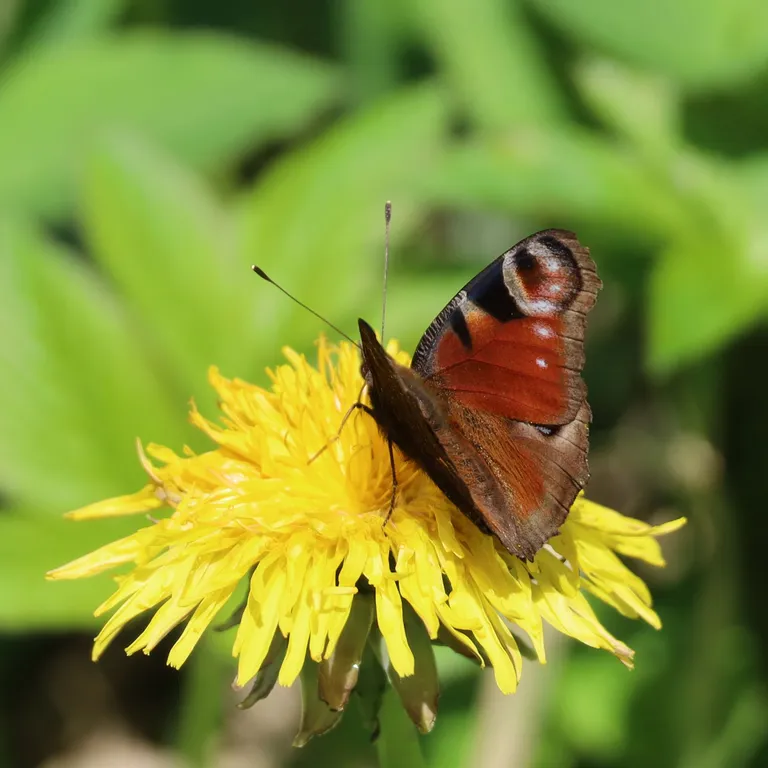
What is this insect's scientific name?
Aglais io
